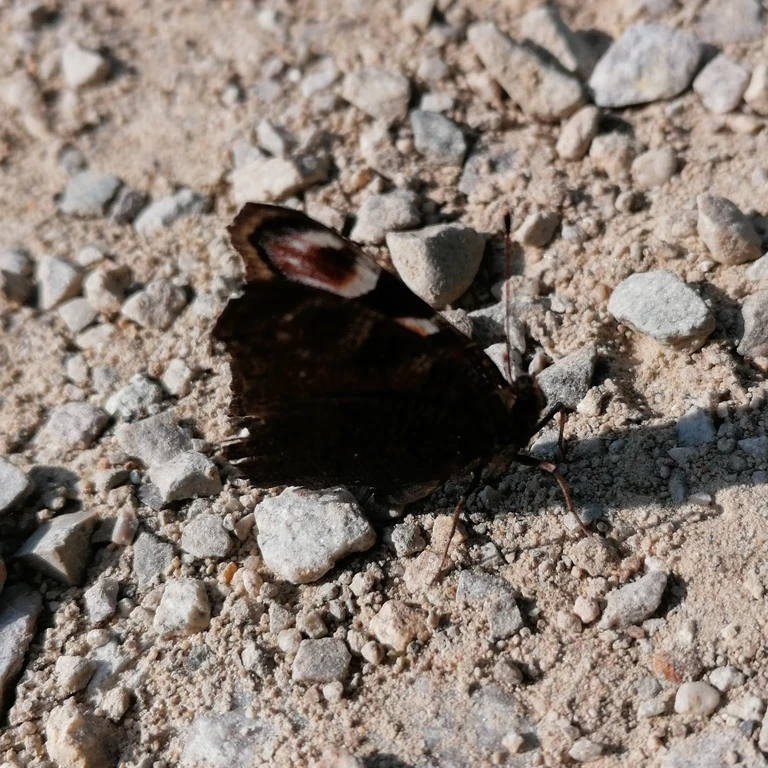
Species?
Aglais io
